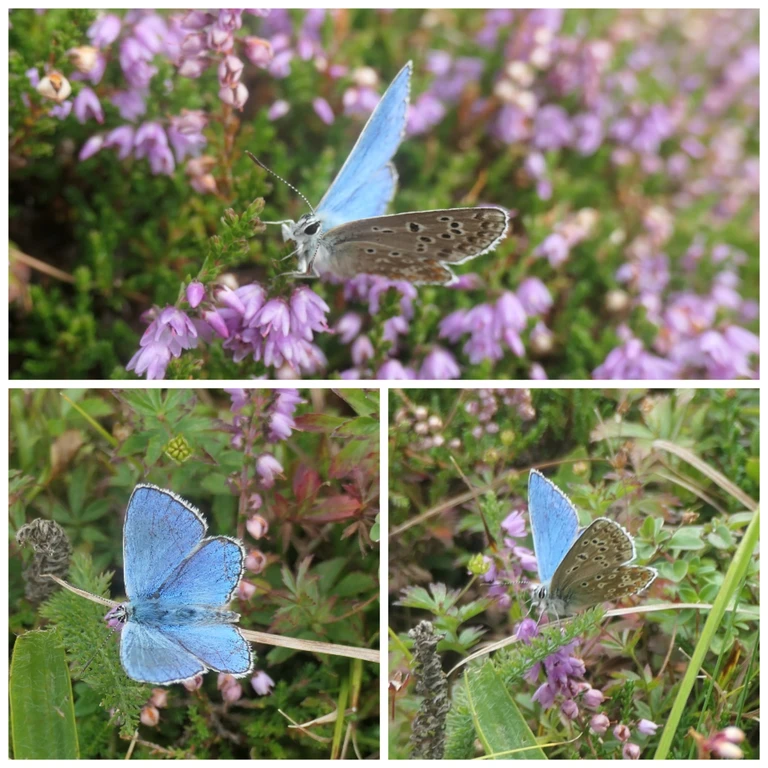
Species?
Lysandra bellargus
